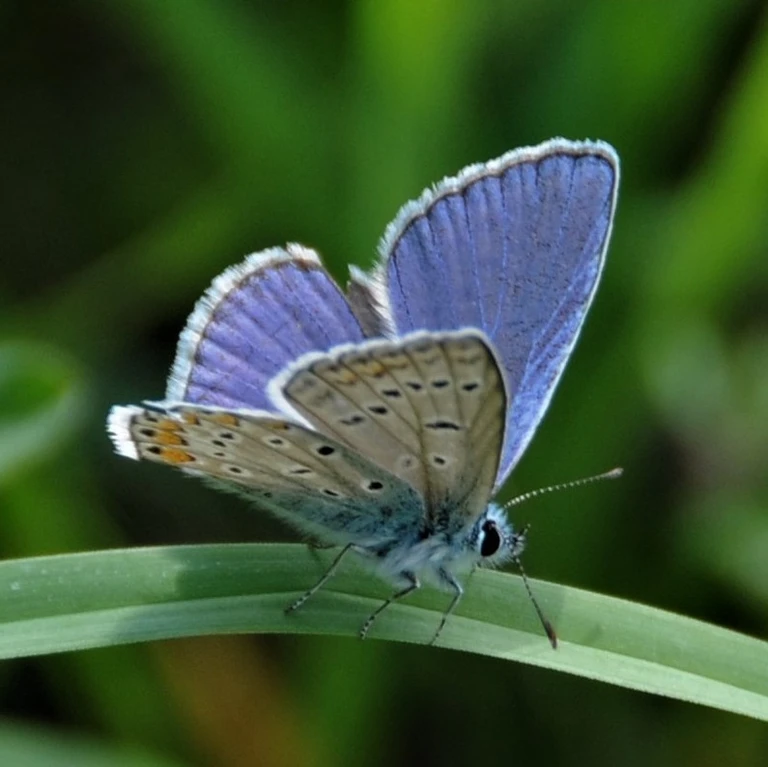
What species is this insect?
Polyommatus icarus
